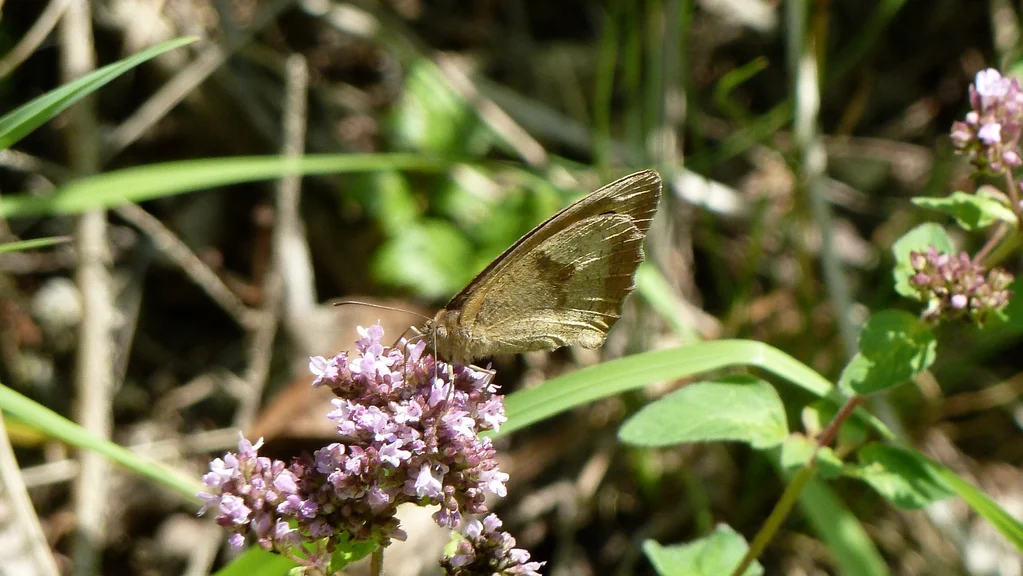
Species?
Maniola jurtina
